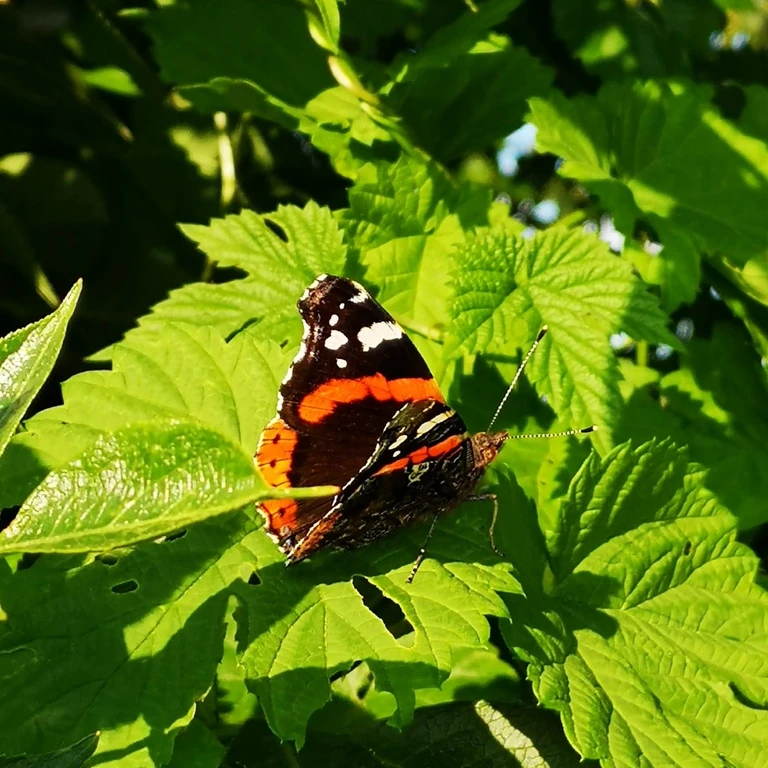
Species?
Vanessa atalanta
